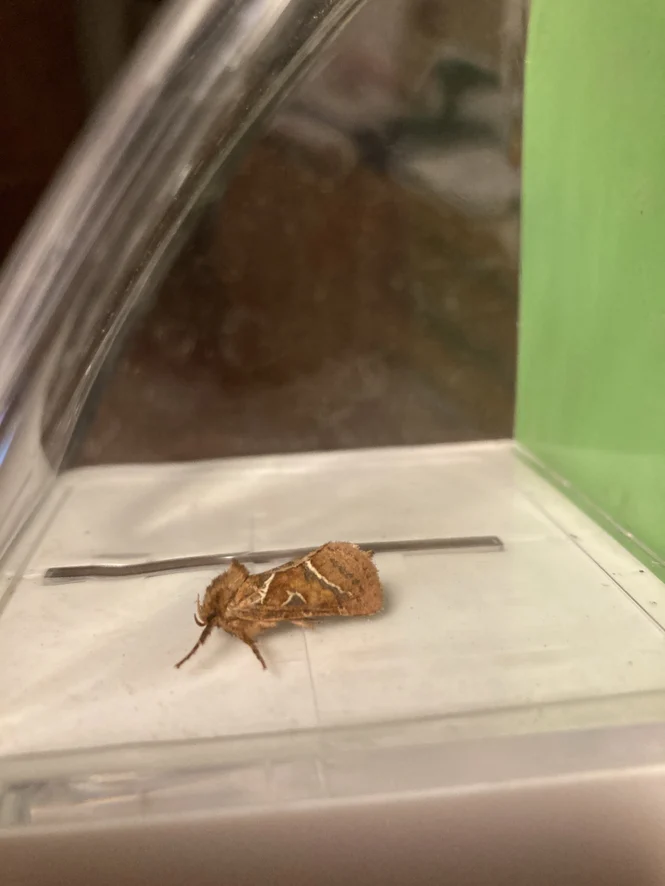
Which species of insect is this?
Triodia sylvina
